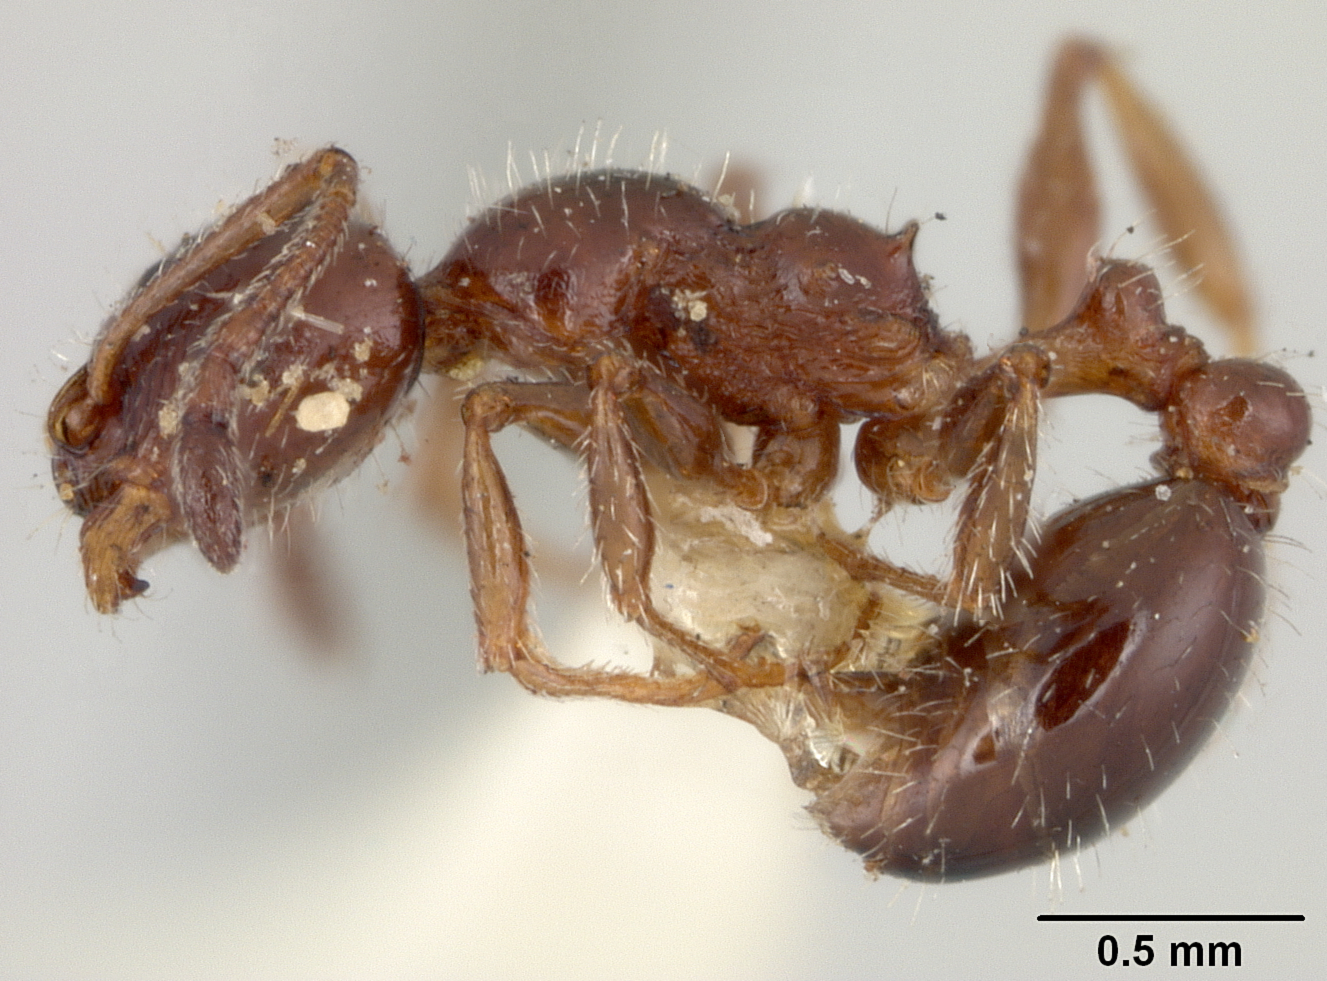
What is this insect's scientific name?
Leptothorax floridanus
